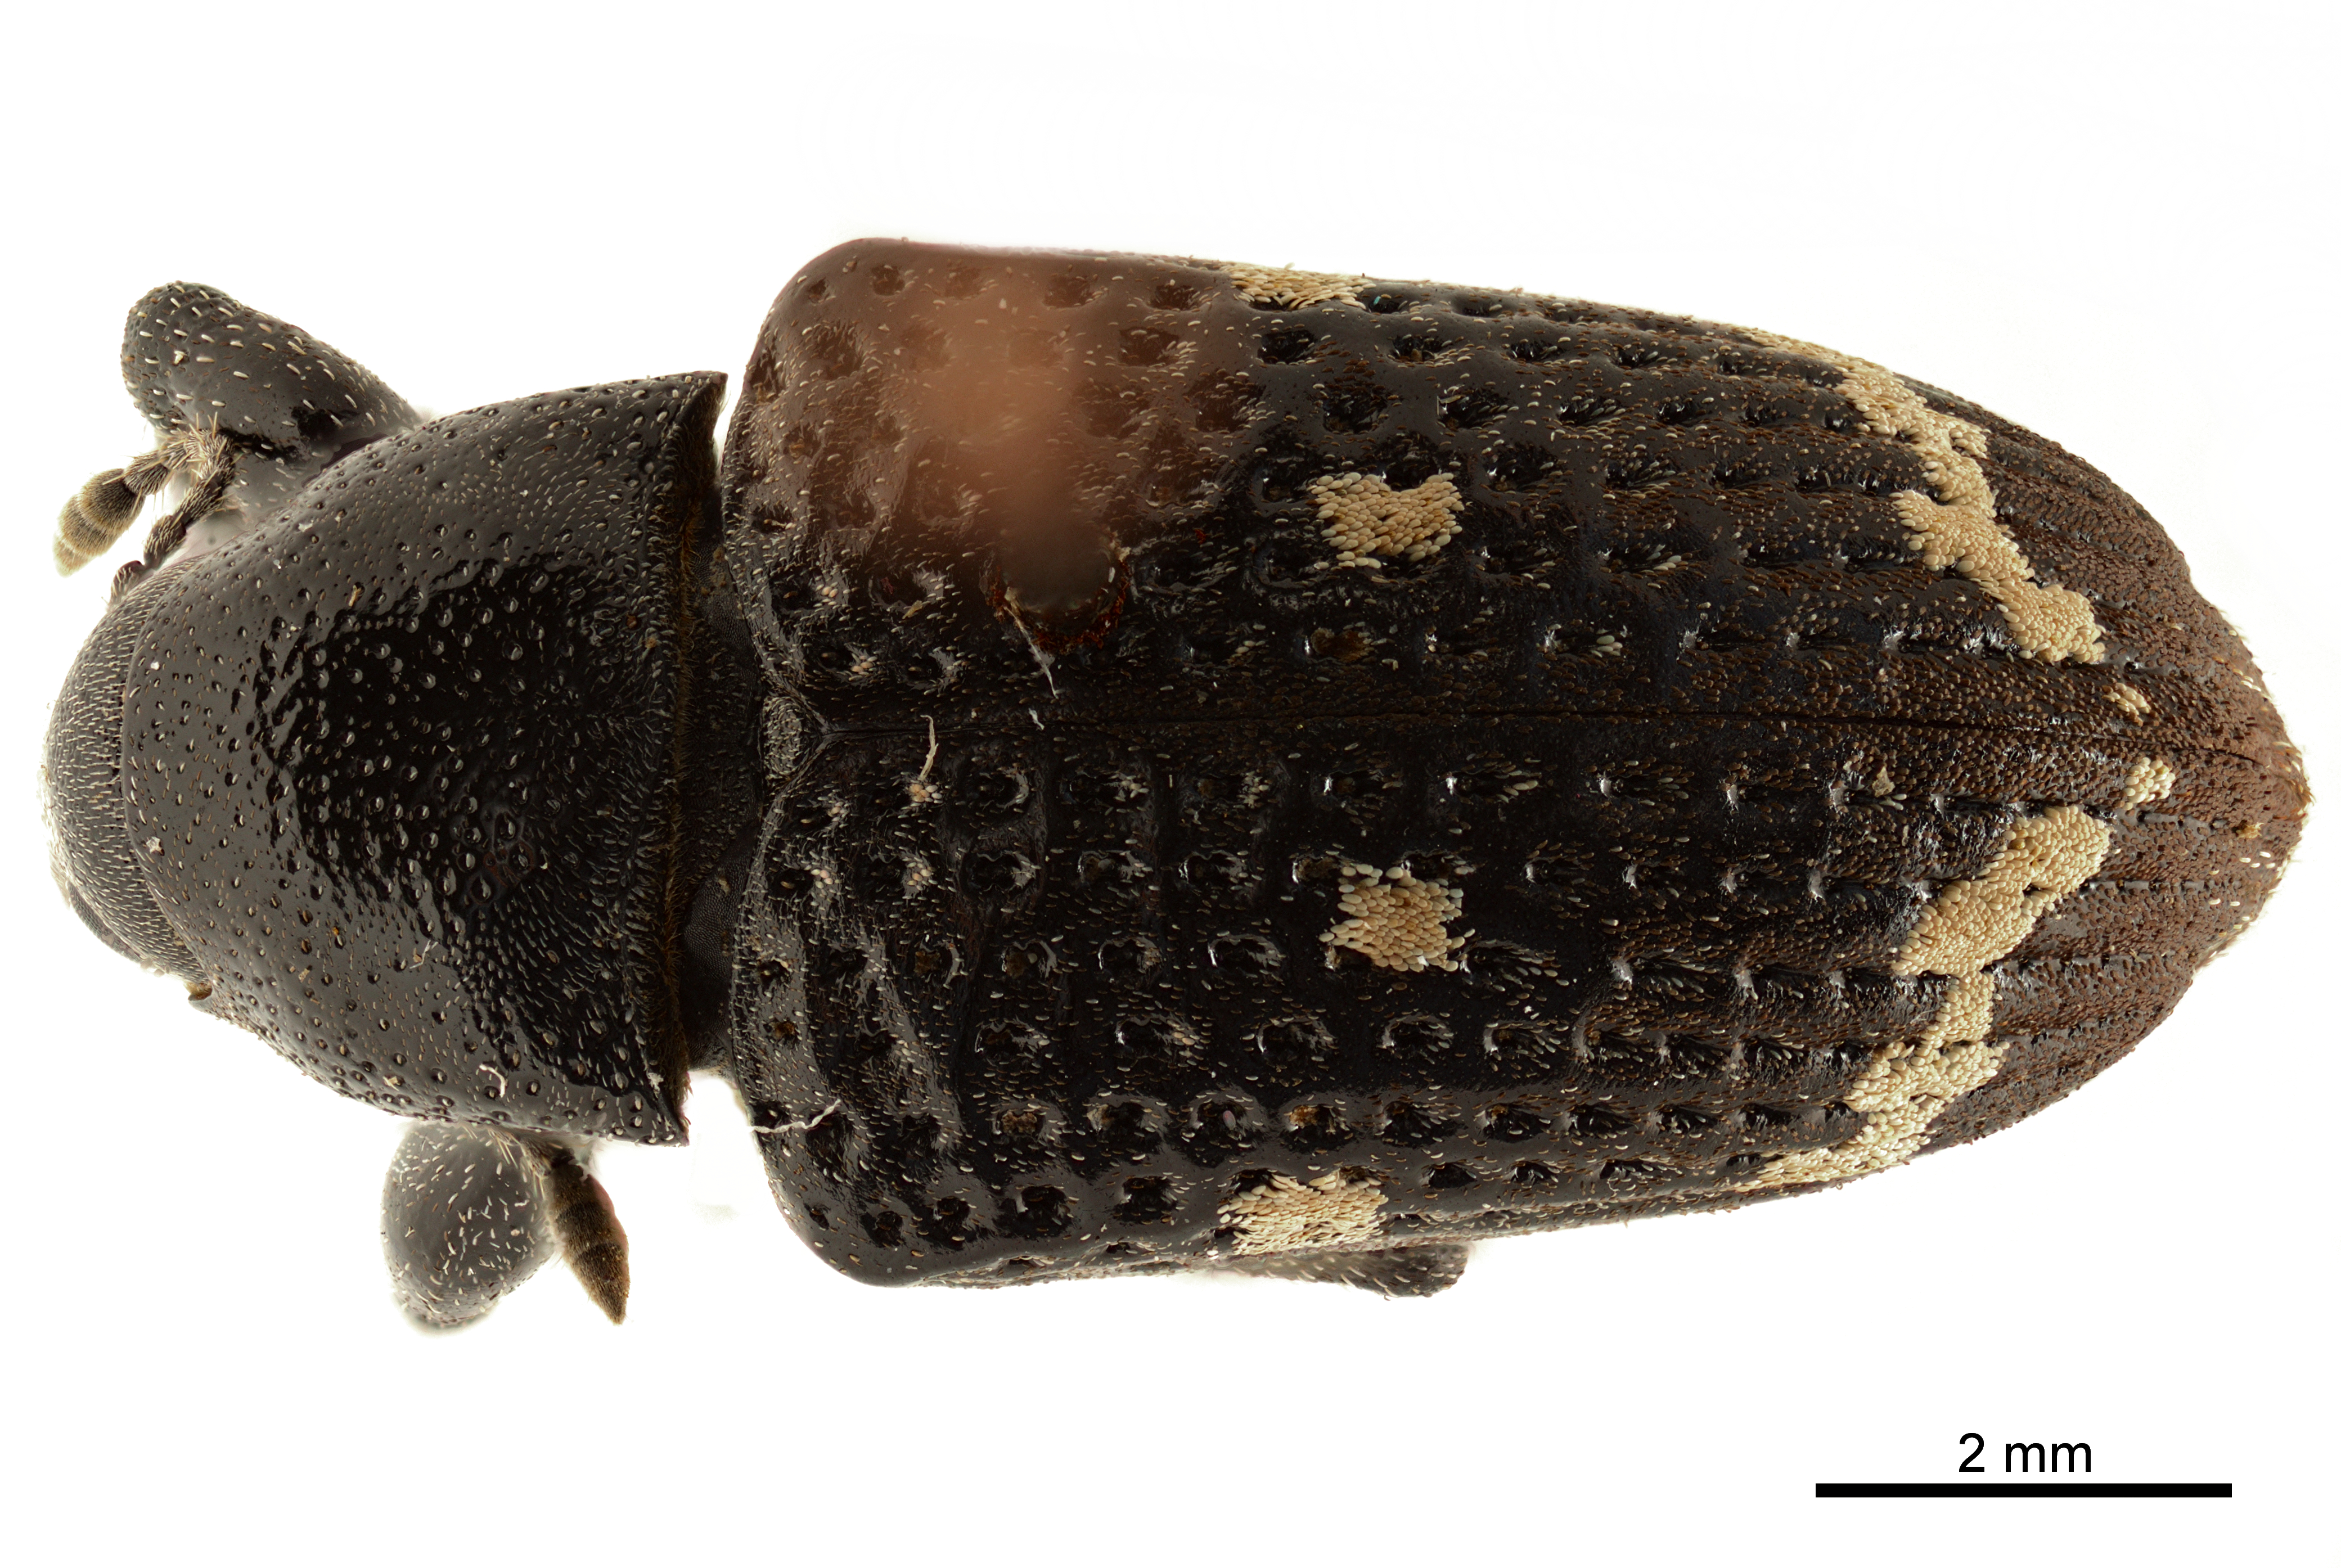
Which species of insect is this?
Conothorax luctuosus
